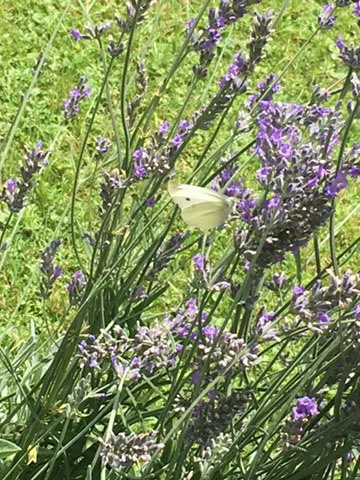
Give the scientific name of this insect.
Pieris rapae
